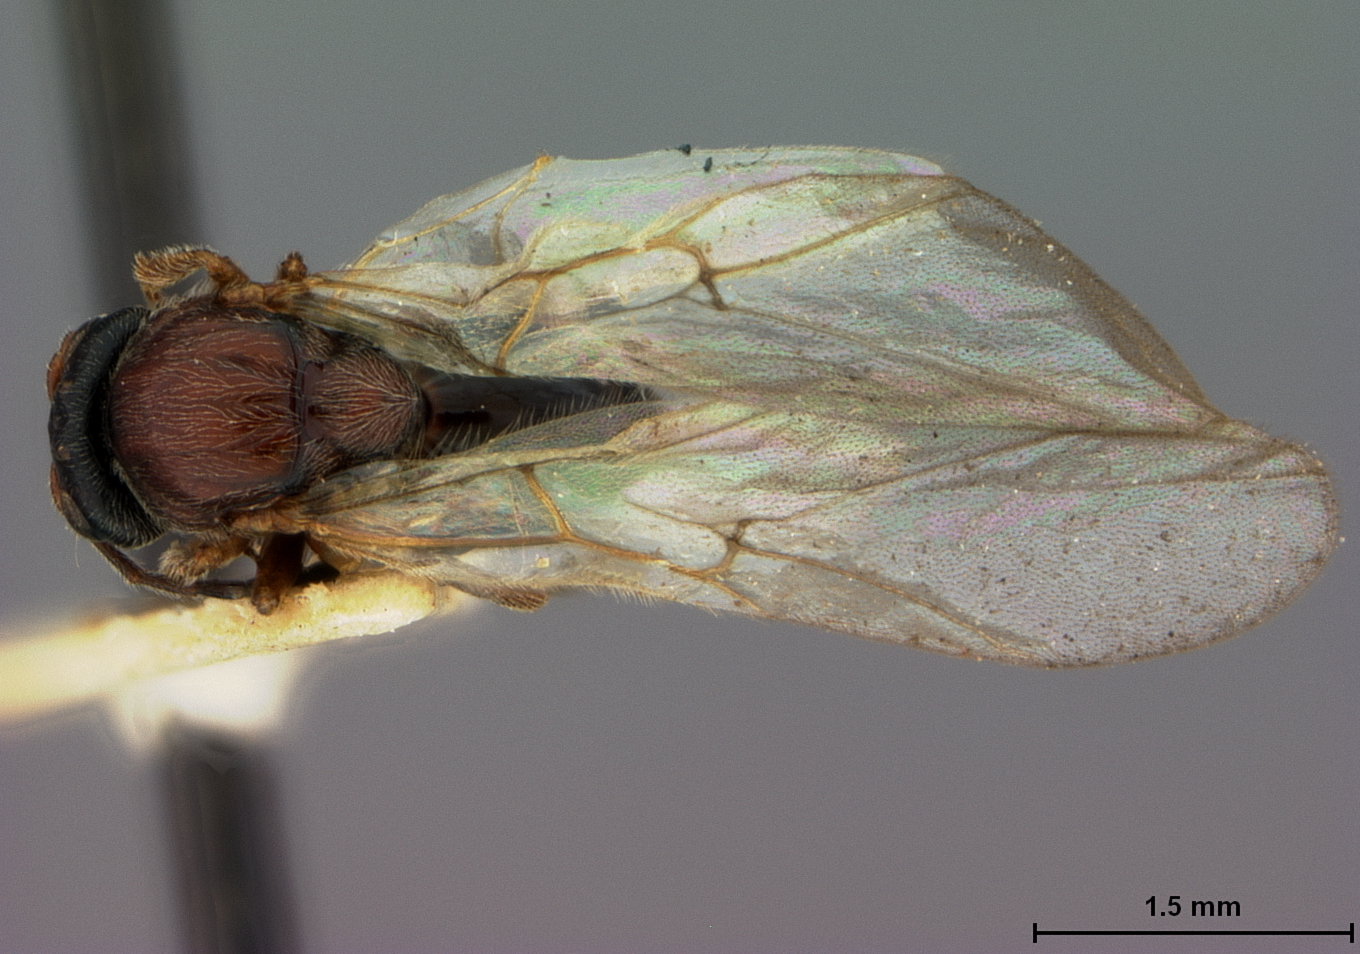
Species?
Andricus mendocinensis
